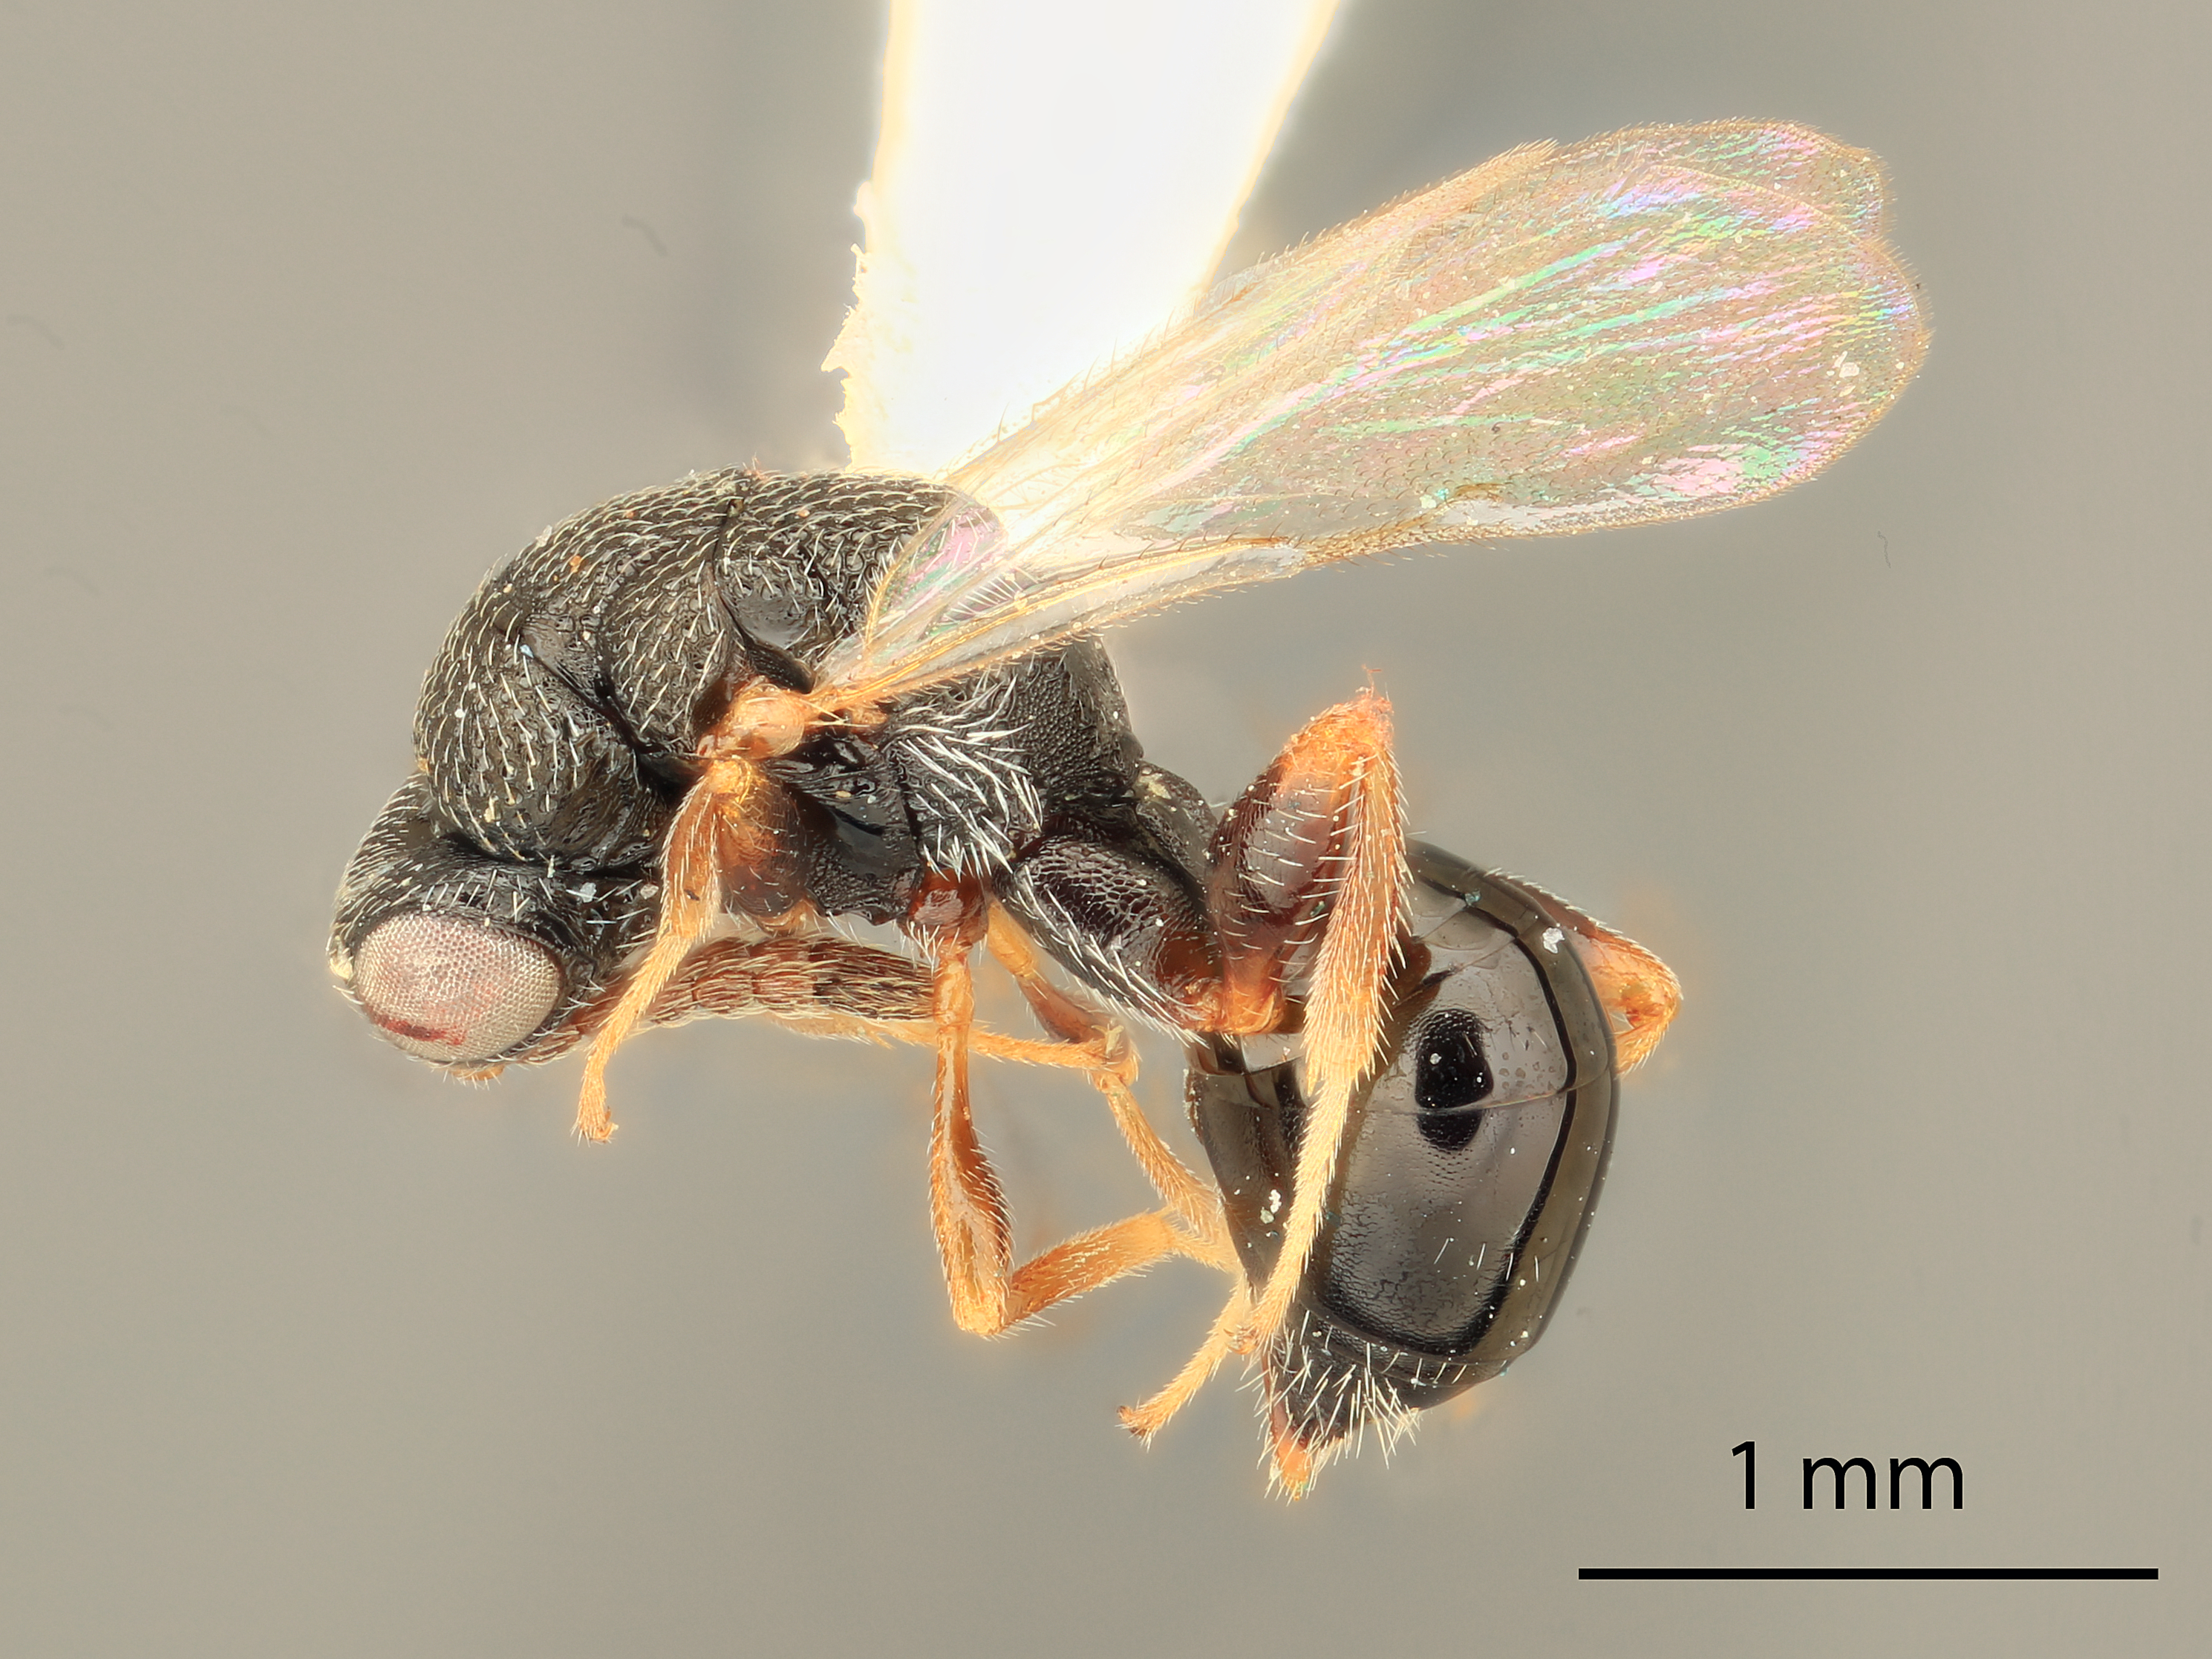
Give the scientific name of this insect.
Eurytoma mammae
